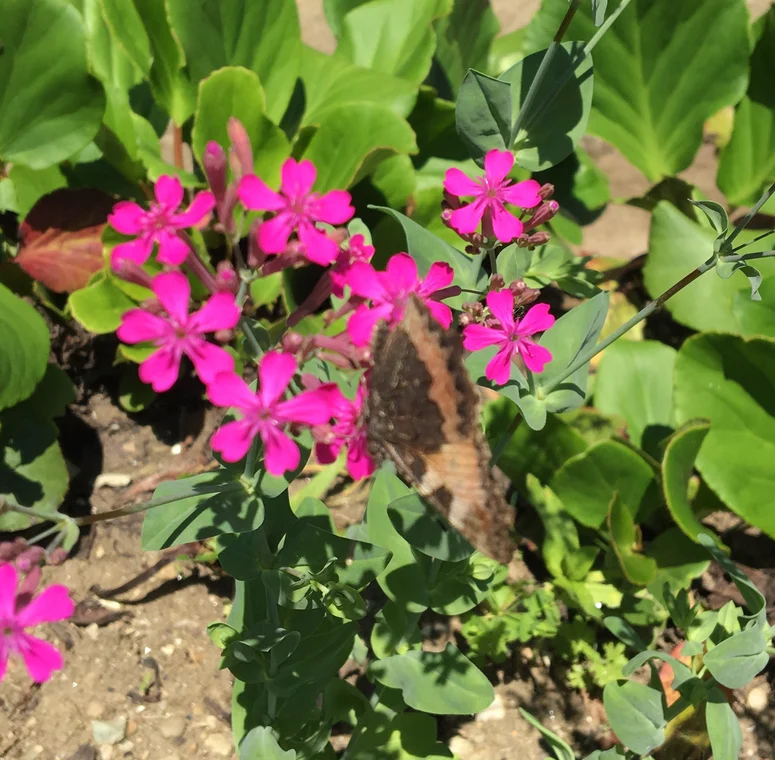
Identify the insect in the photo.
Aglais urticae
